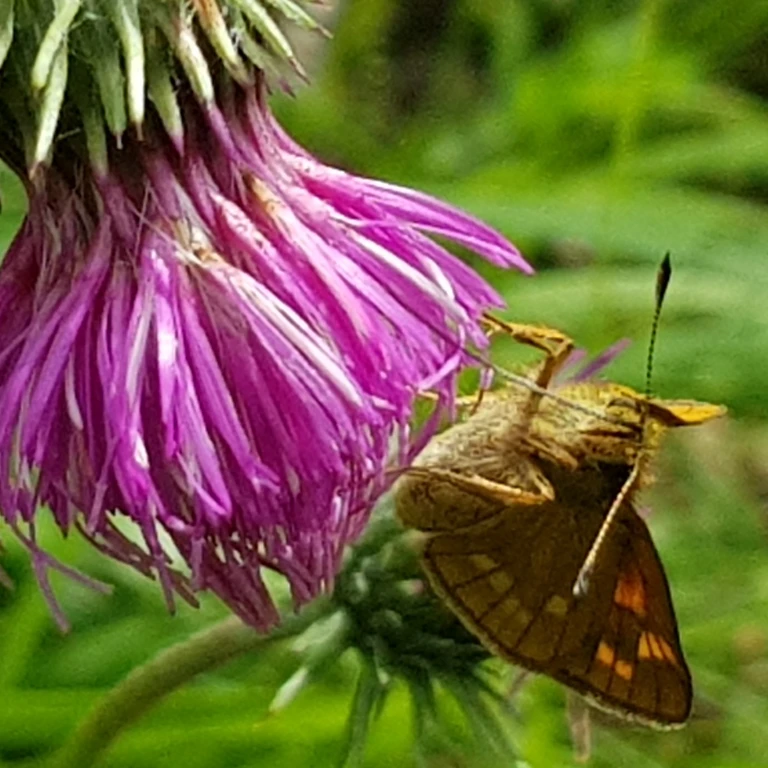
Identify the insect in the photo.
Ochlodes sylvanus (also Ochlodes venata)
